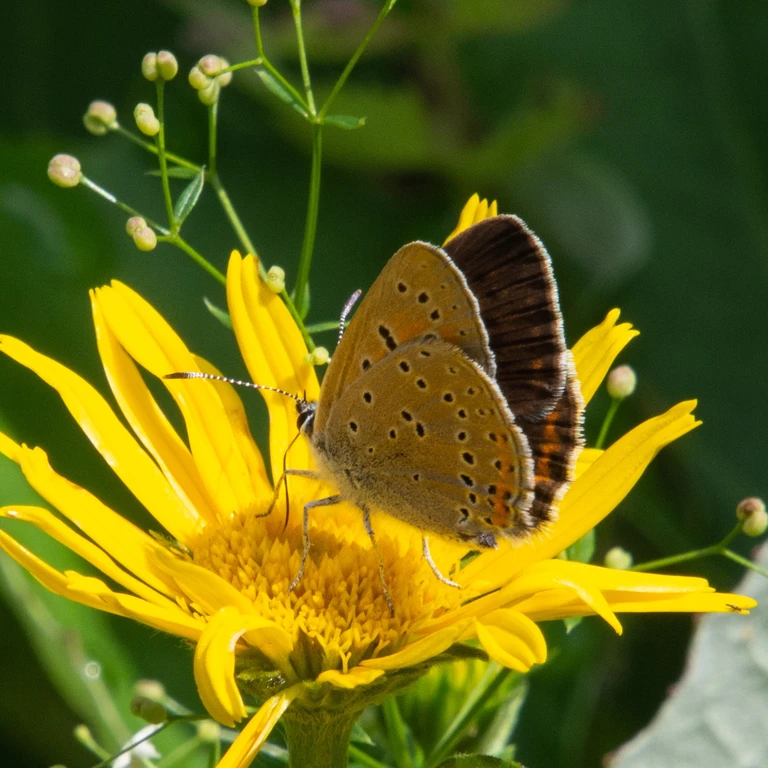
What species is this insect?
Lycaena hippothoe (also Palaeochrysophanus hippothoe)
